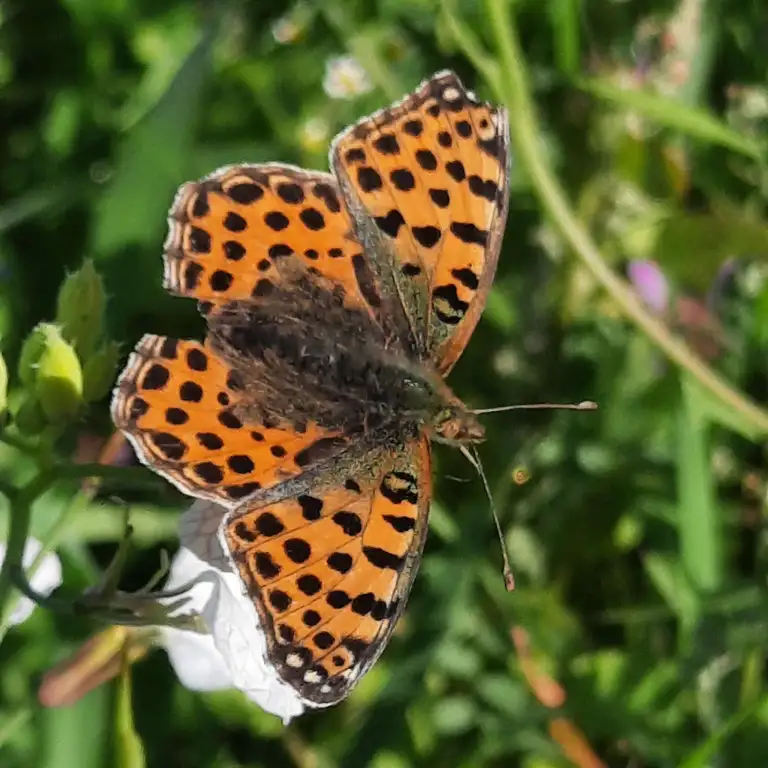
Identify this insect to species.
Issoria lathonia
